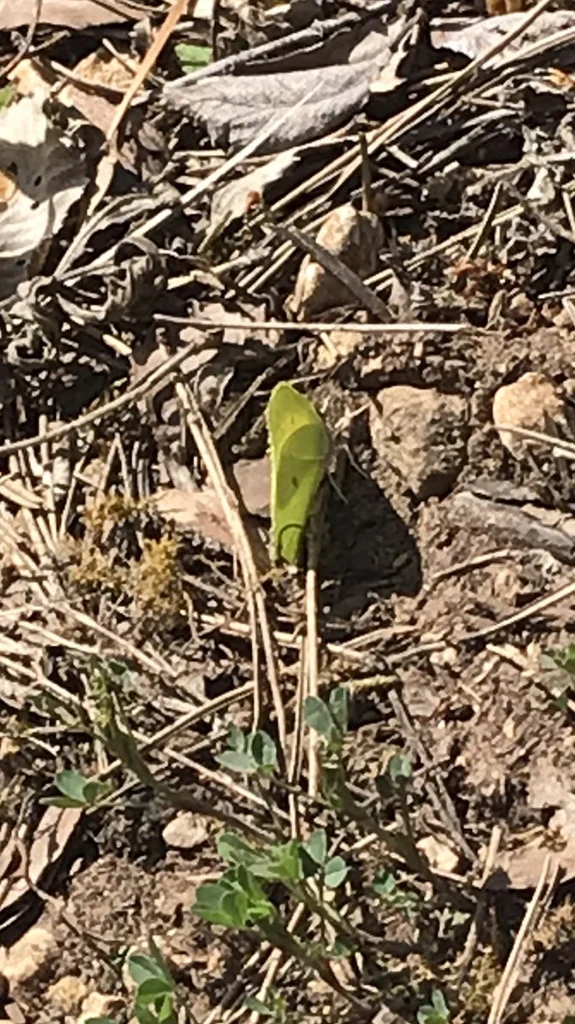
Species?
Gonepteryx rhamni
